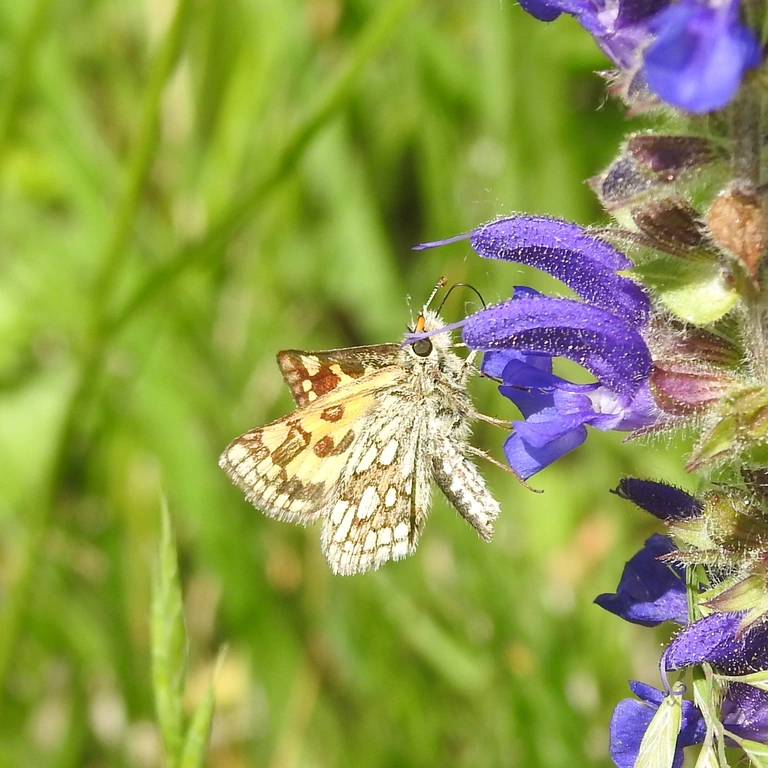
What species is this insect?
Carterocephalus palaemon
